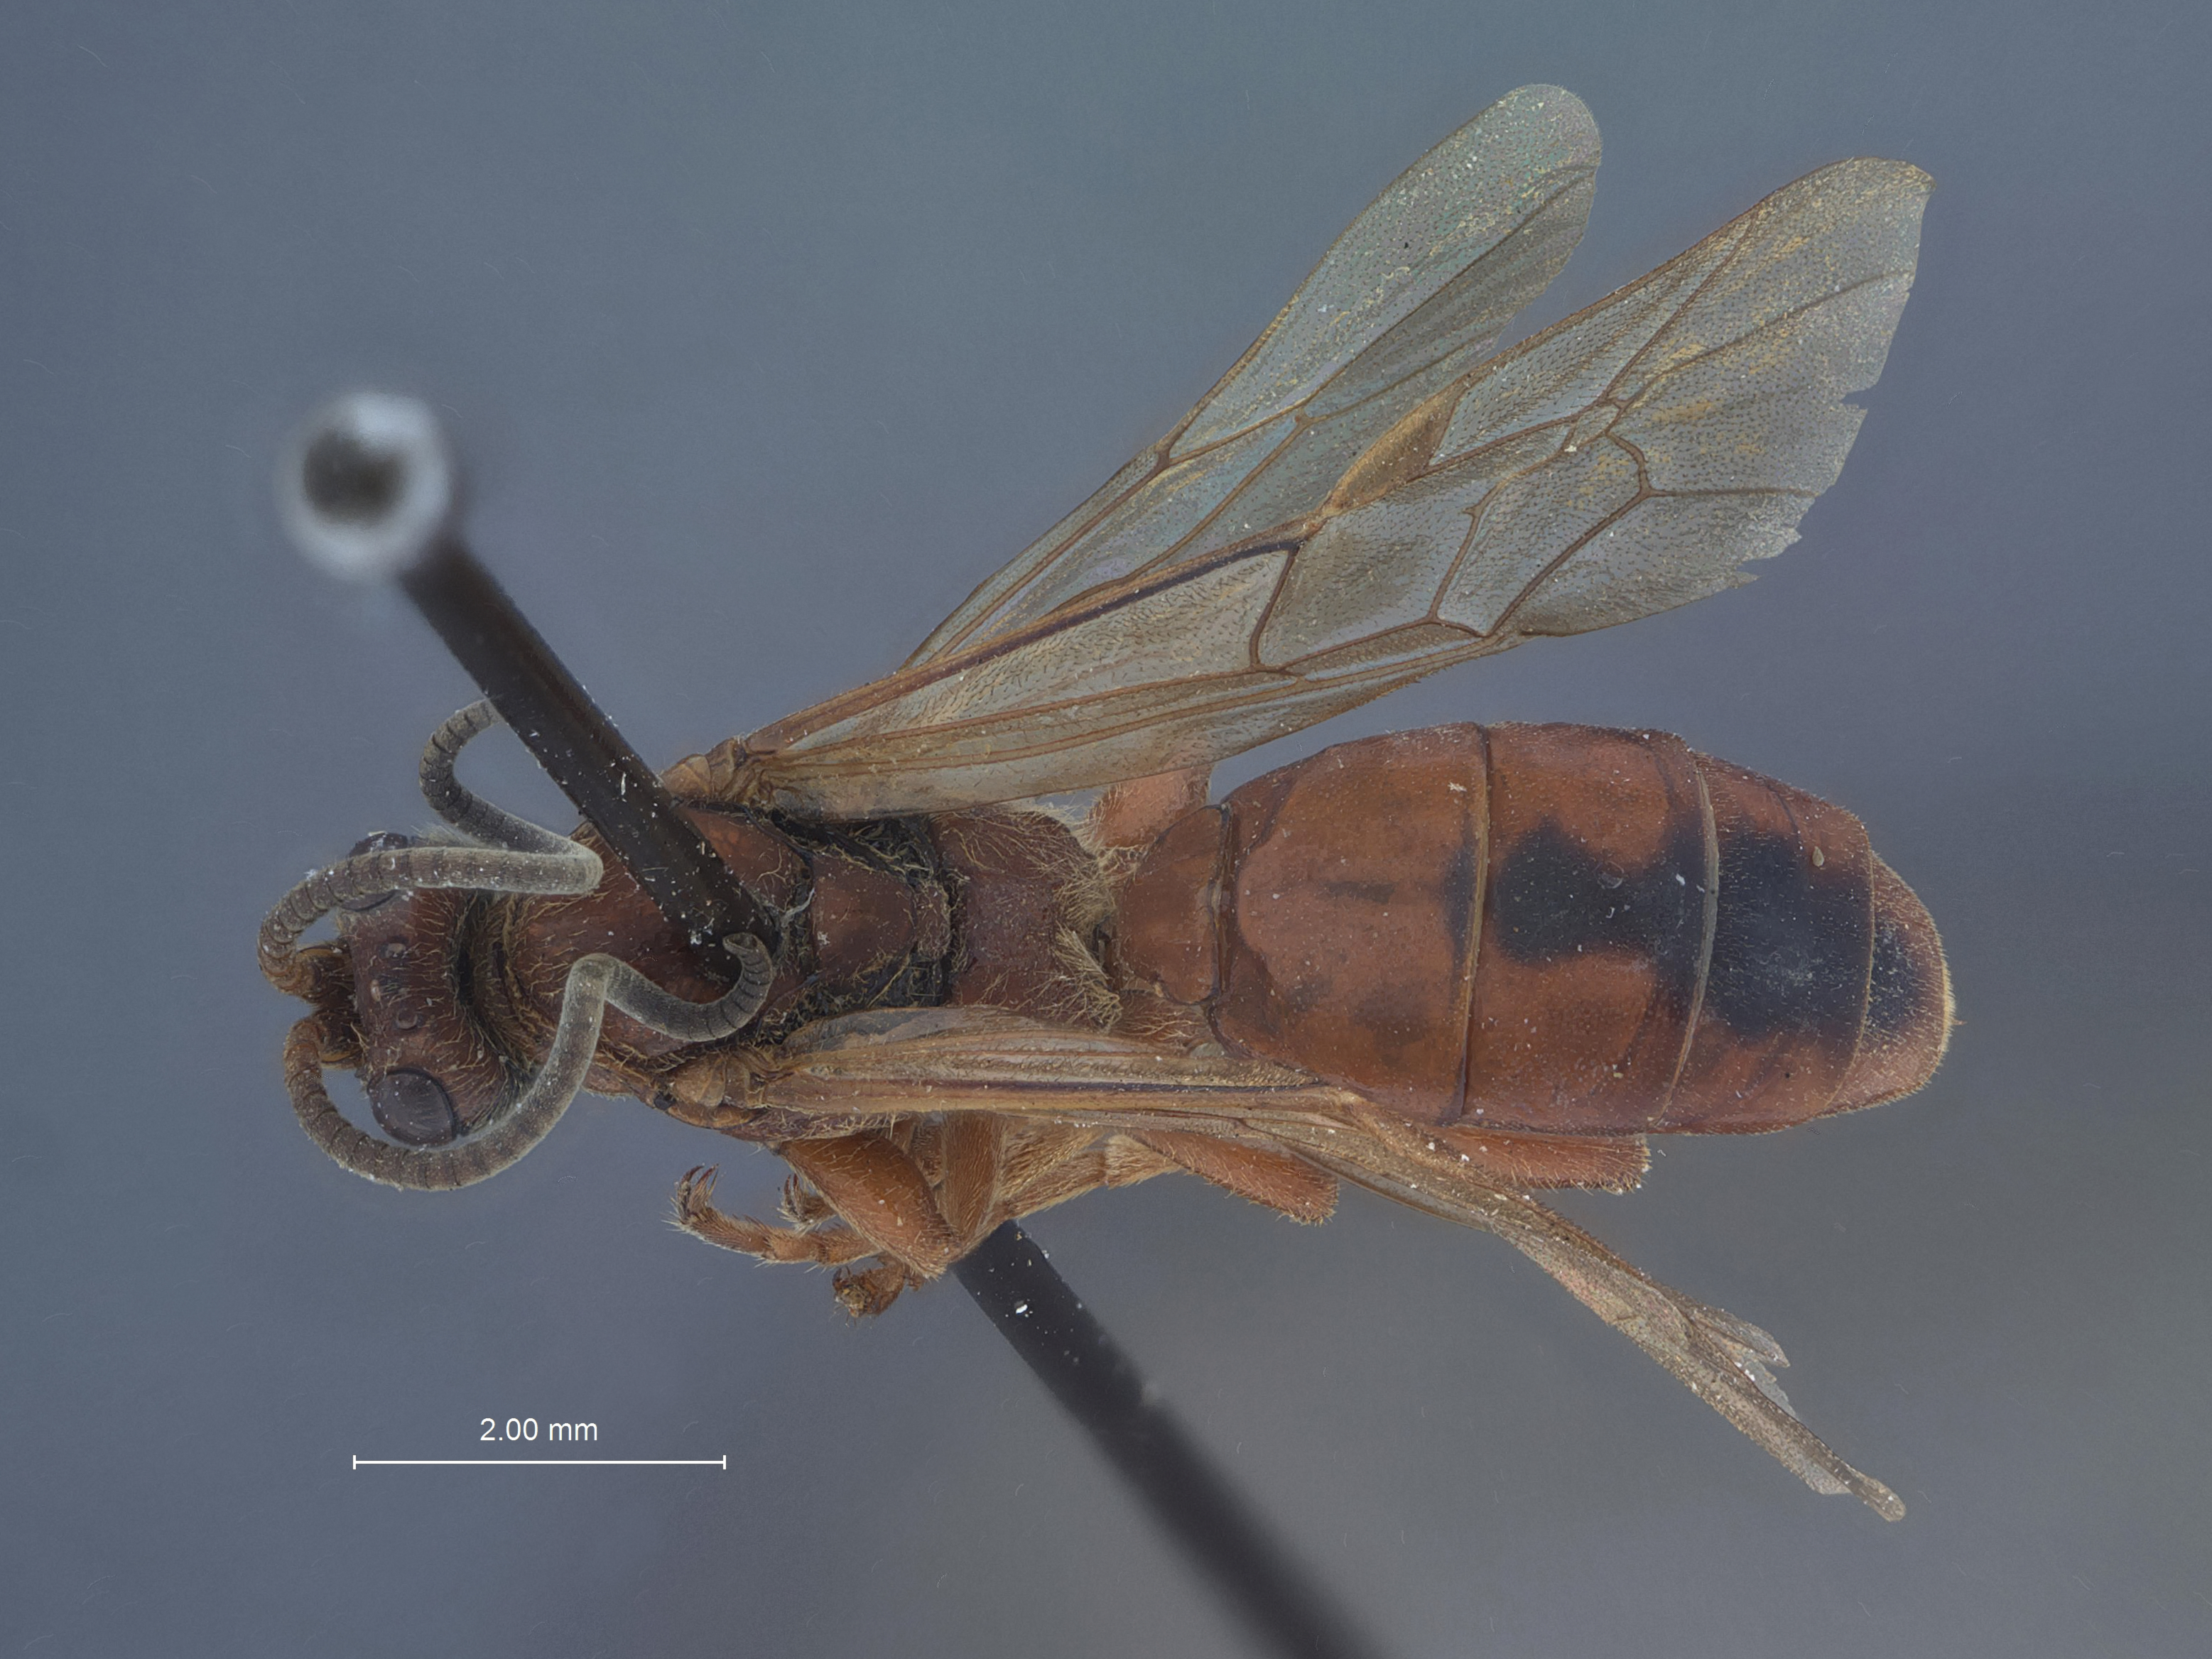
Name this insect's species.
Pterocormus alpestriformis
